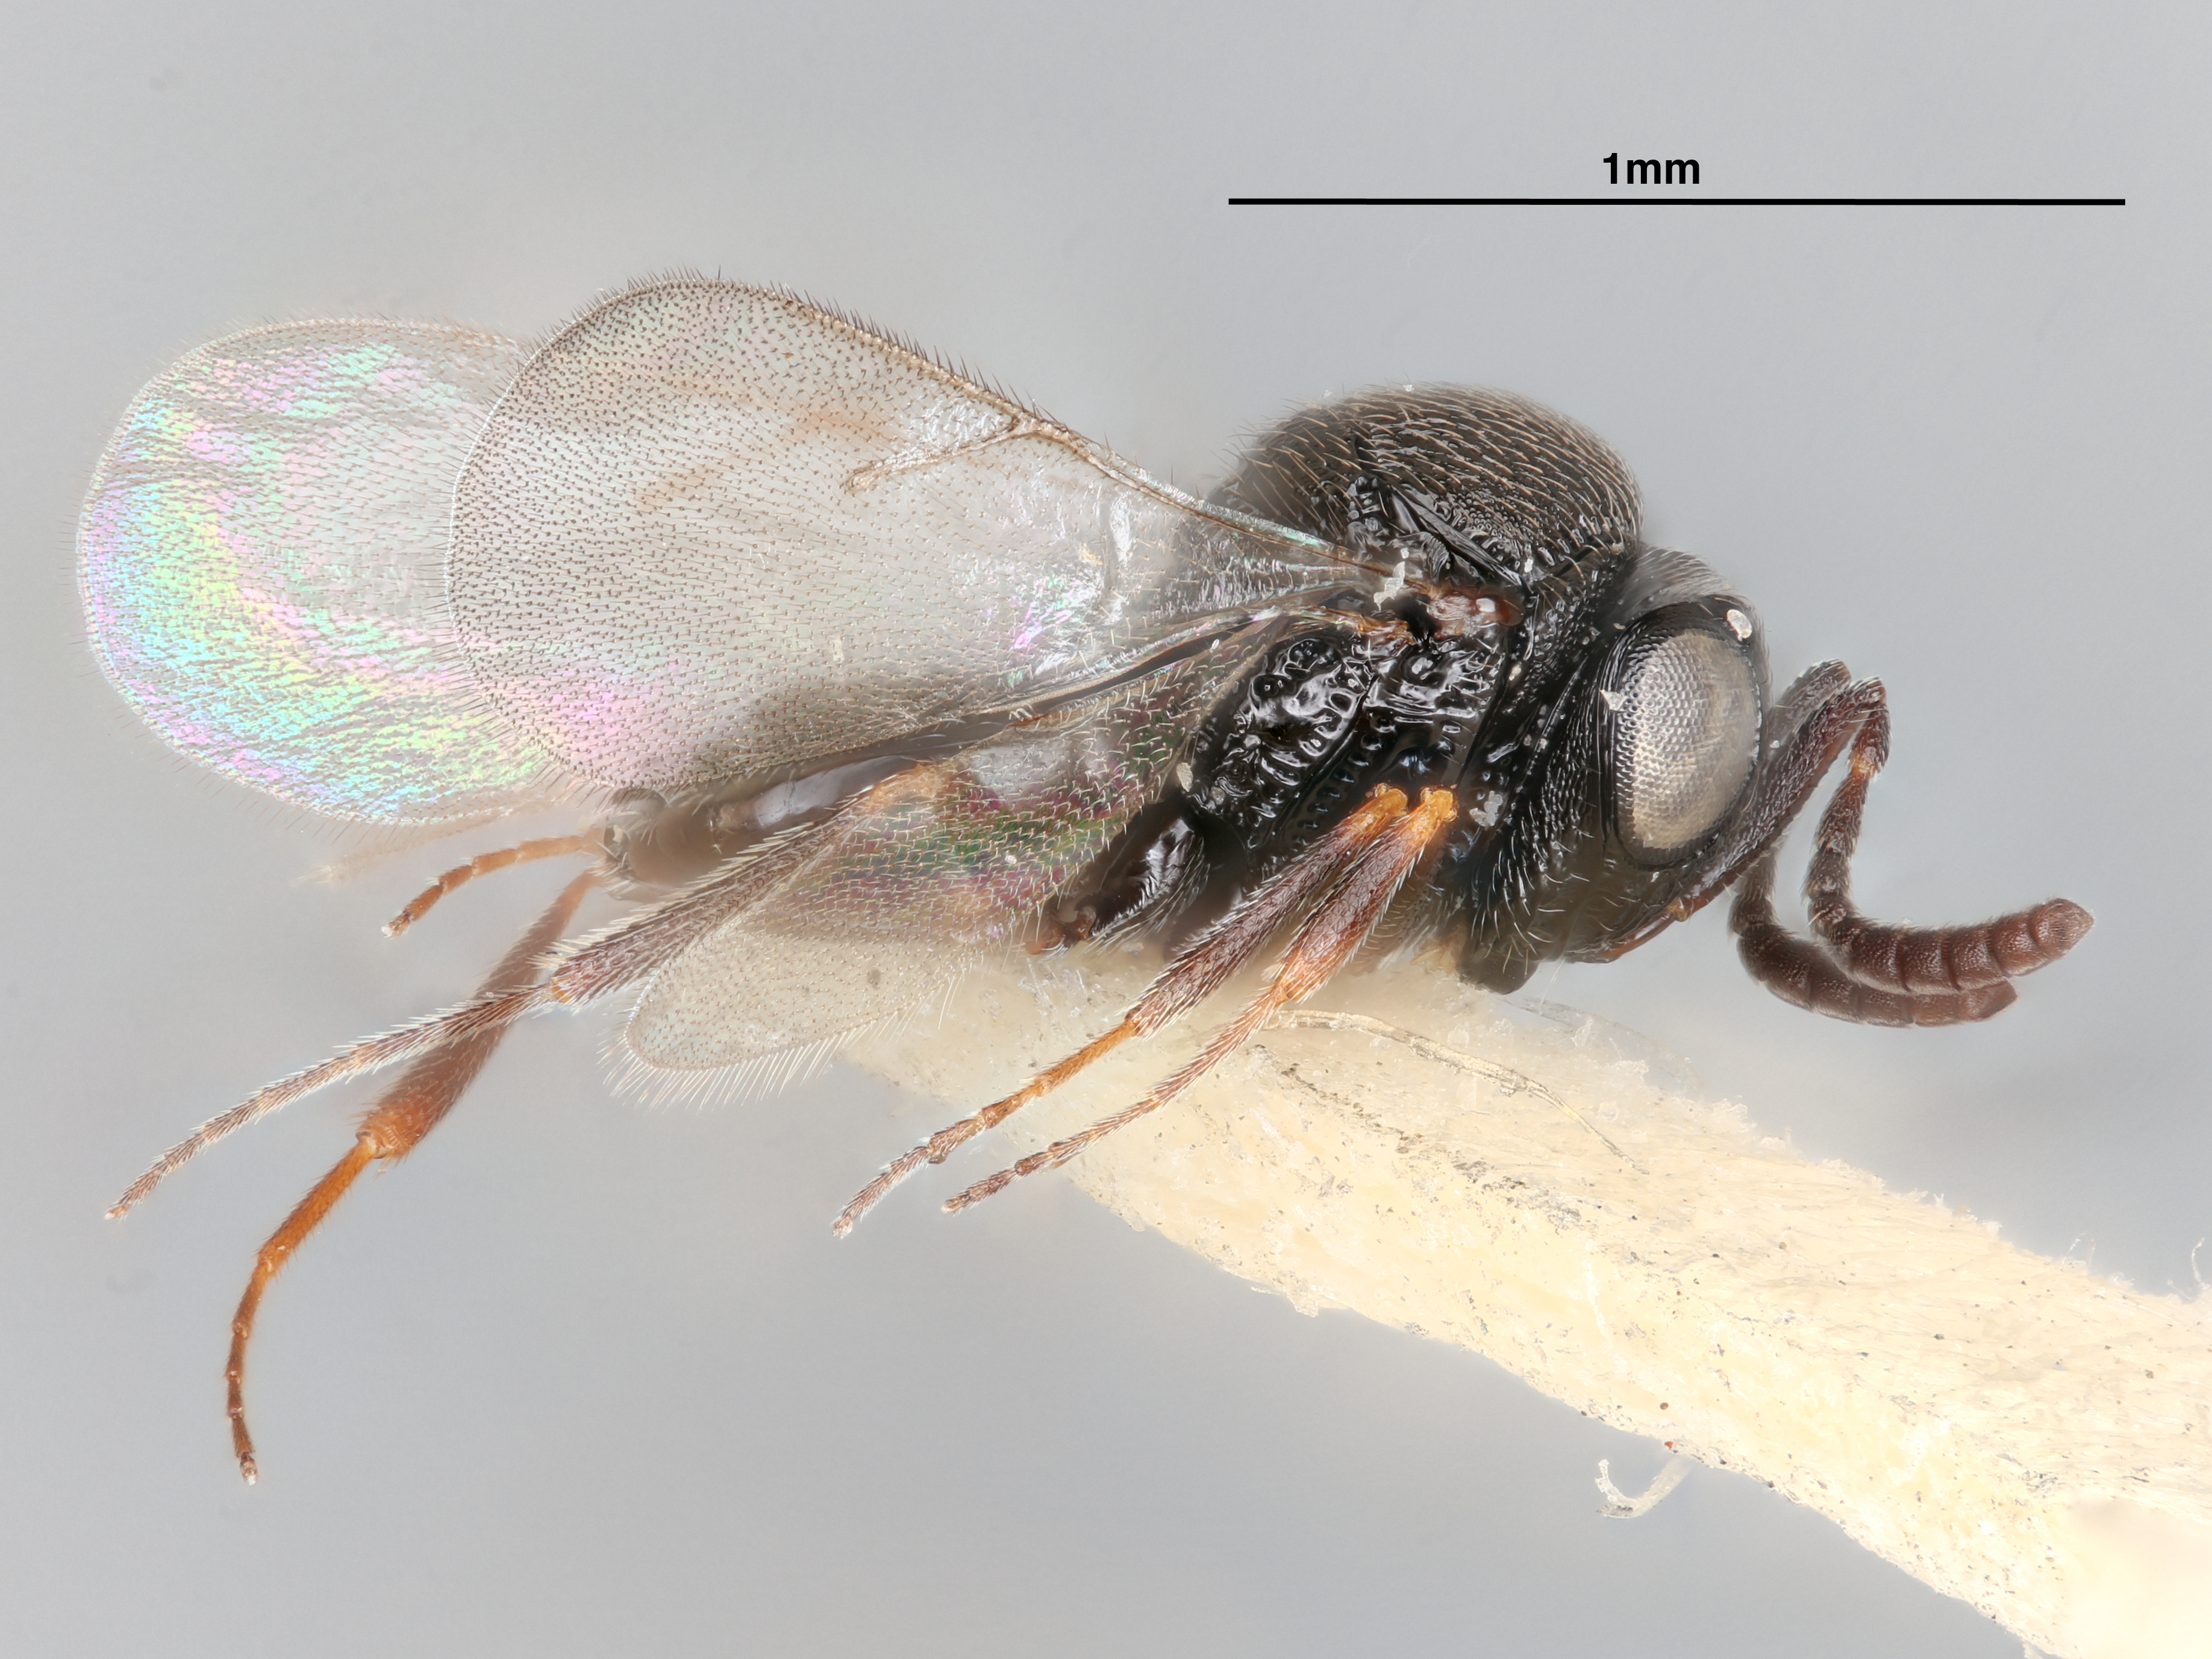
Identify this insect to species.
Trissolcus zakotos
